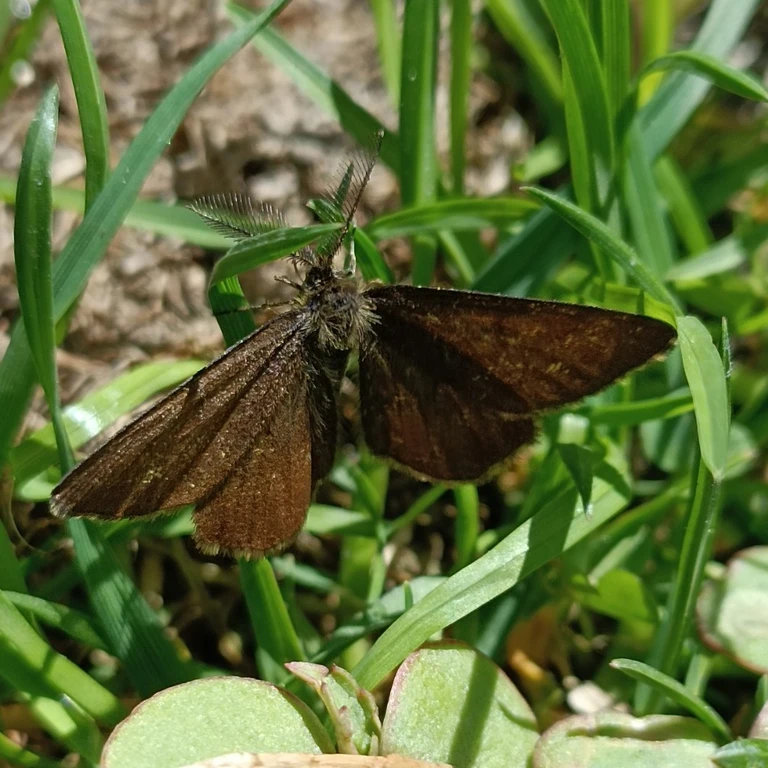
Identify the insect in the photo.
Ematurga atomaria
